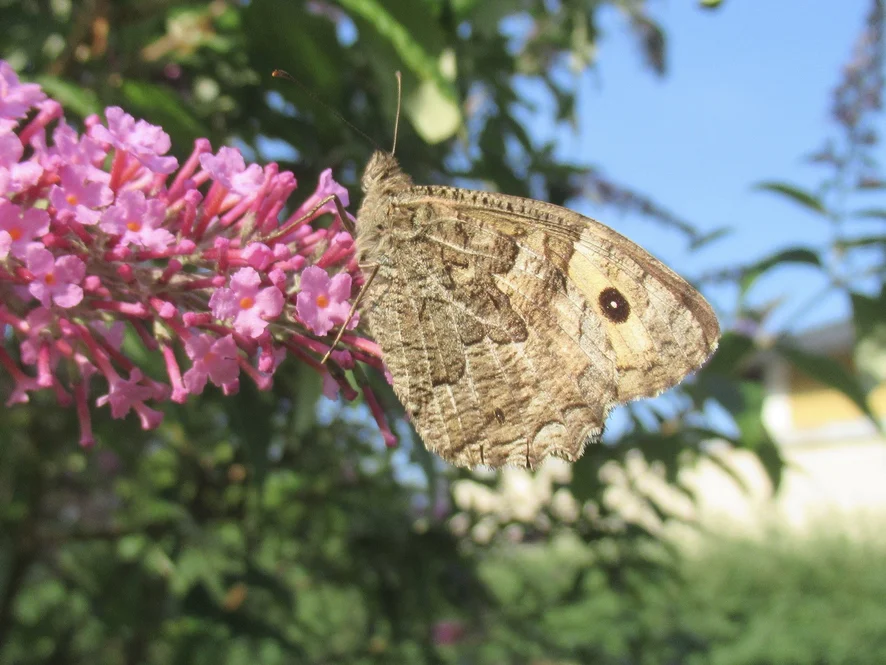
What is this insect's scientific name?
Hipparchia semele
